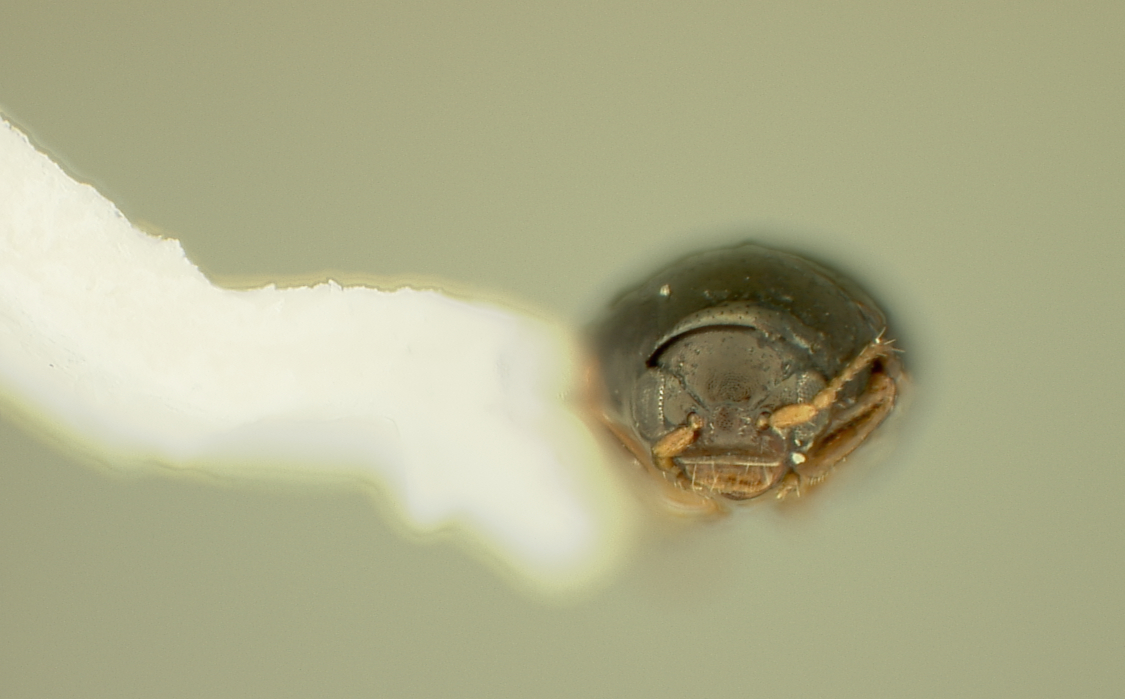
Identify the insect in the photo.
Chaetocnema vesca
